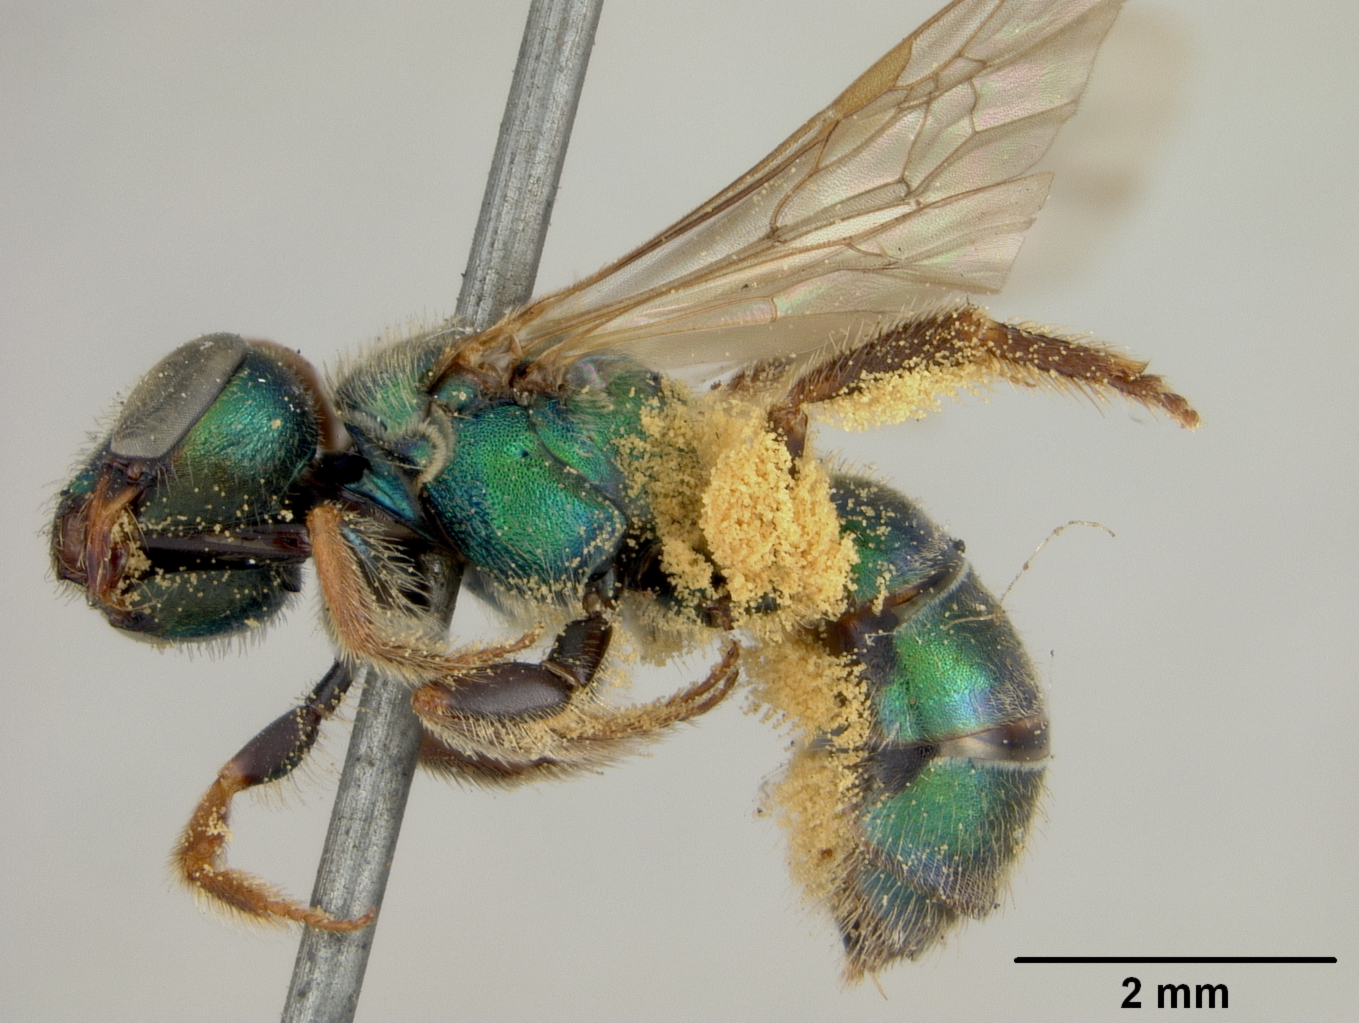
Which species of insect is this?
Augochlora aztecula
